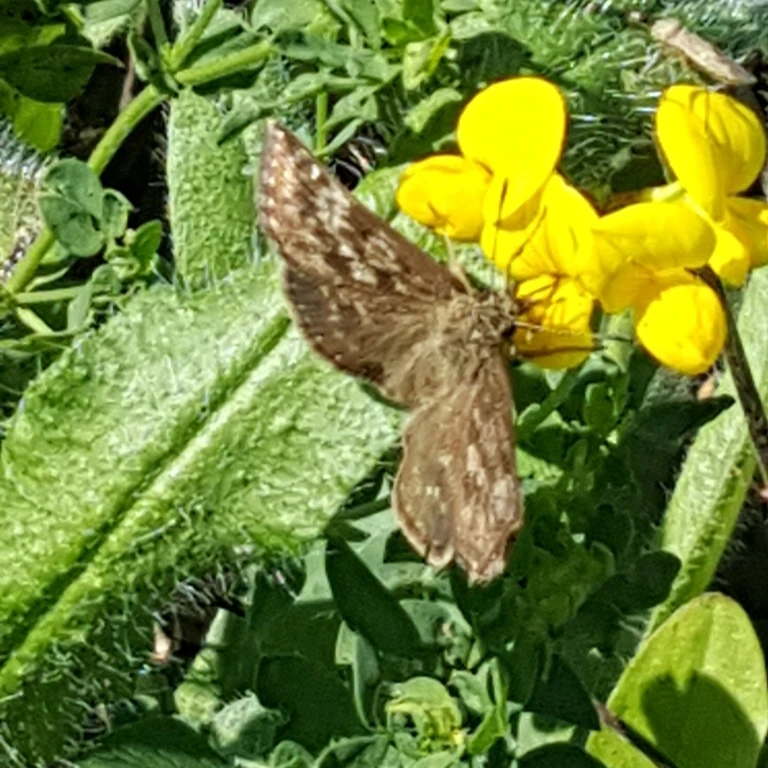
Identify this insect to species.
Erynnis tages
